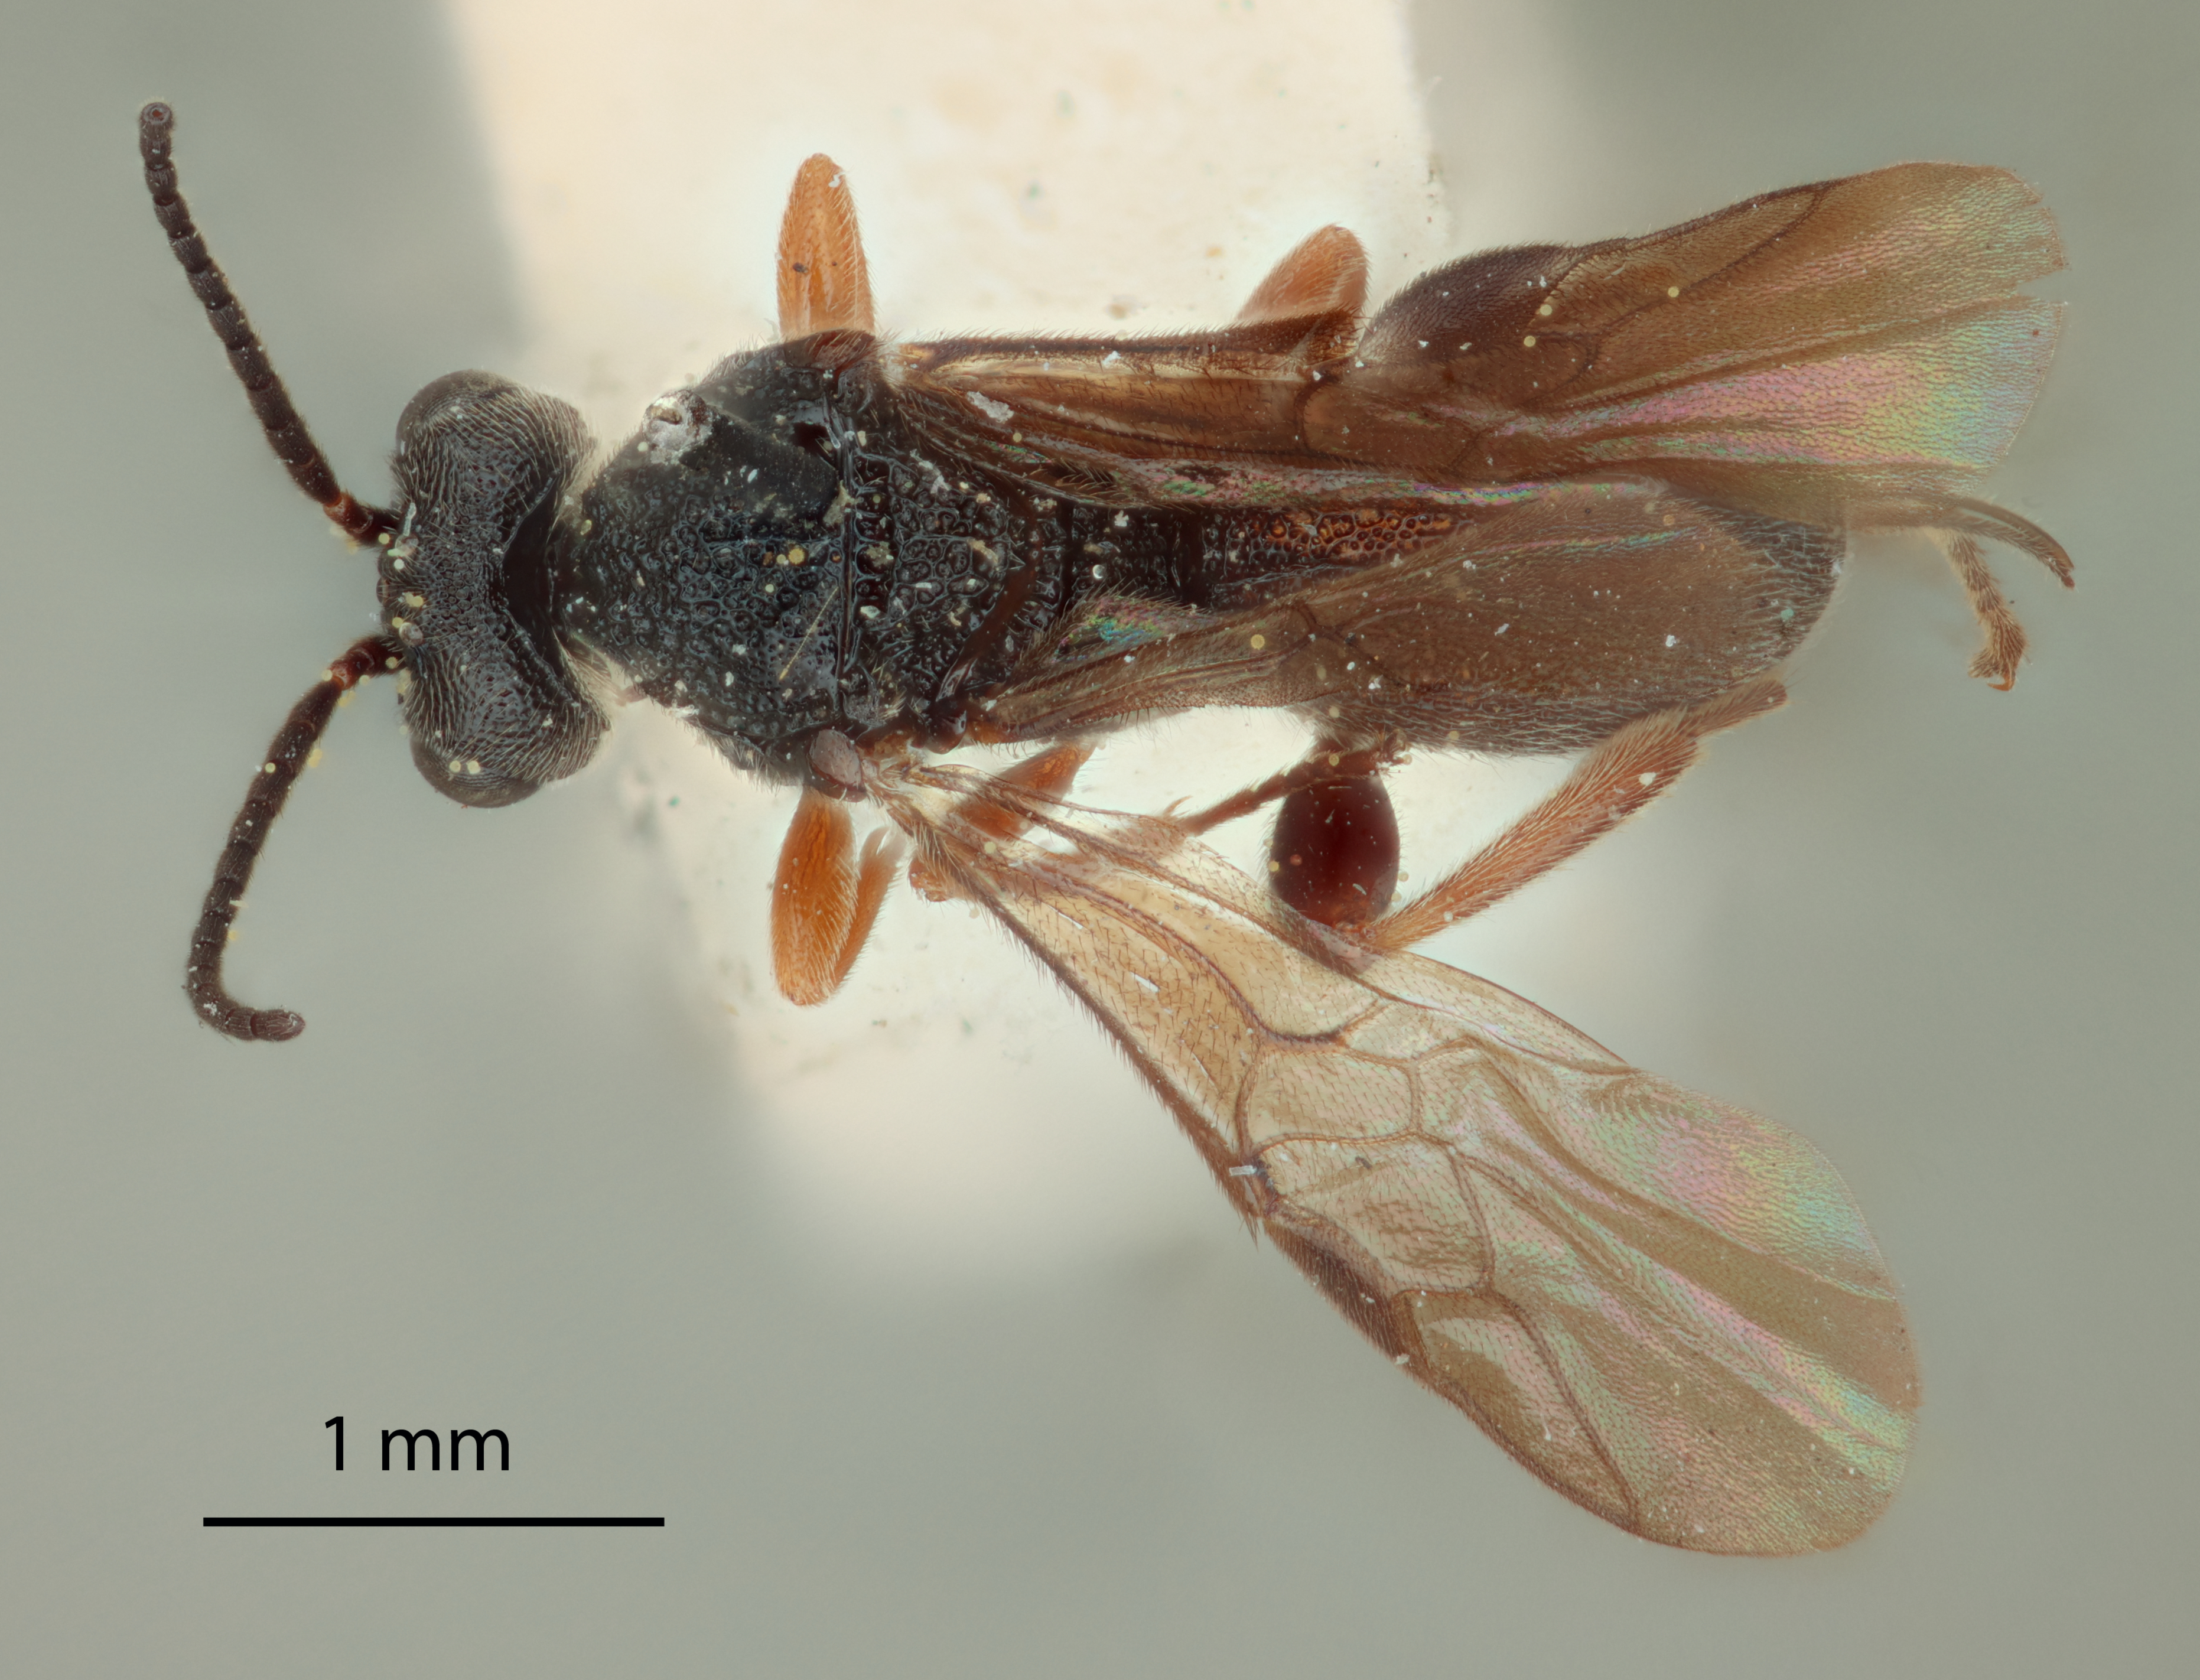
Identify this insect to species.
Urosigalphus clarus
